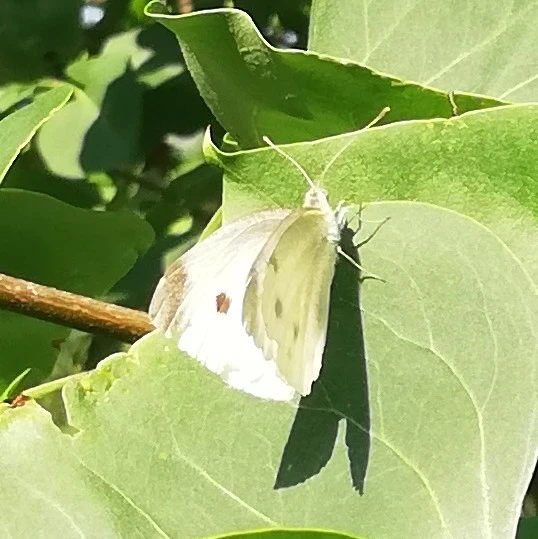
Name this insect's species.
Pieris rapae
